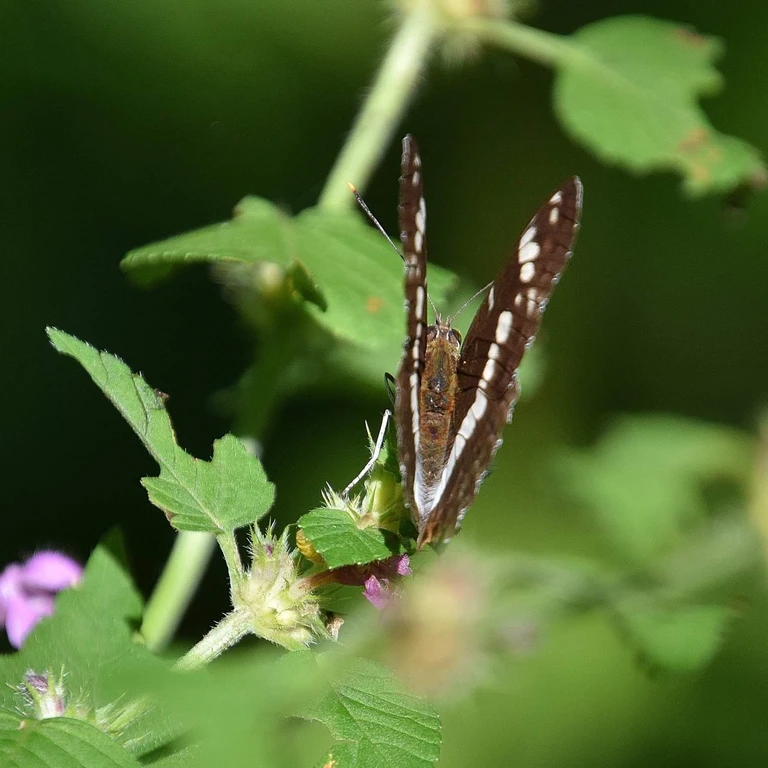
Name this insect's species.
Limenitis camilla (also Ladoga camilla)
